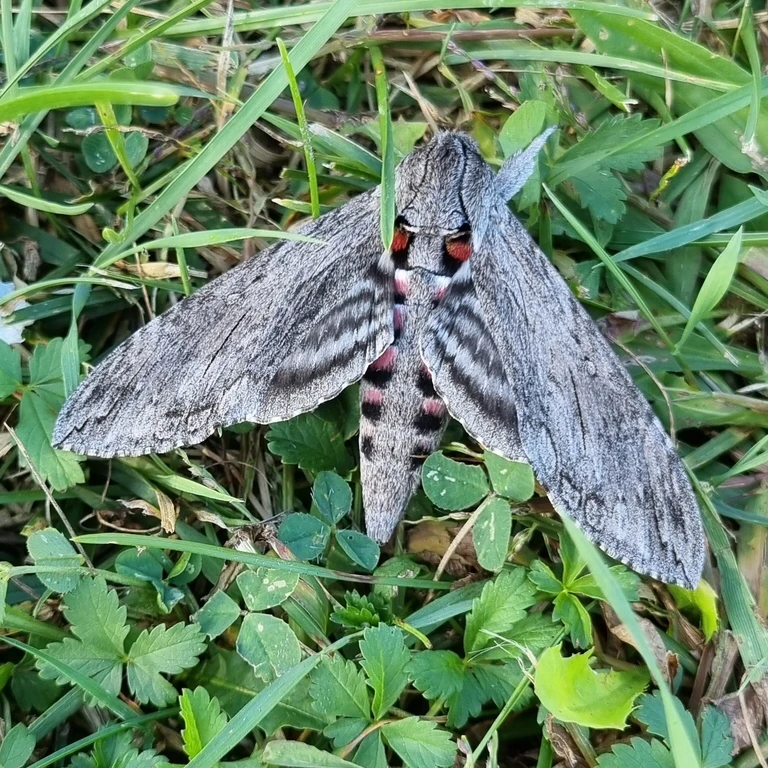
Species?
Agrius convolvuli
